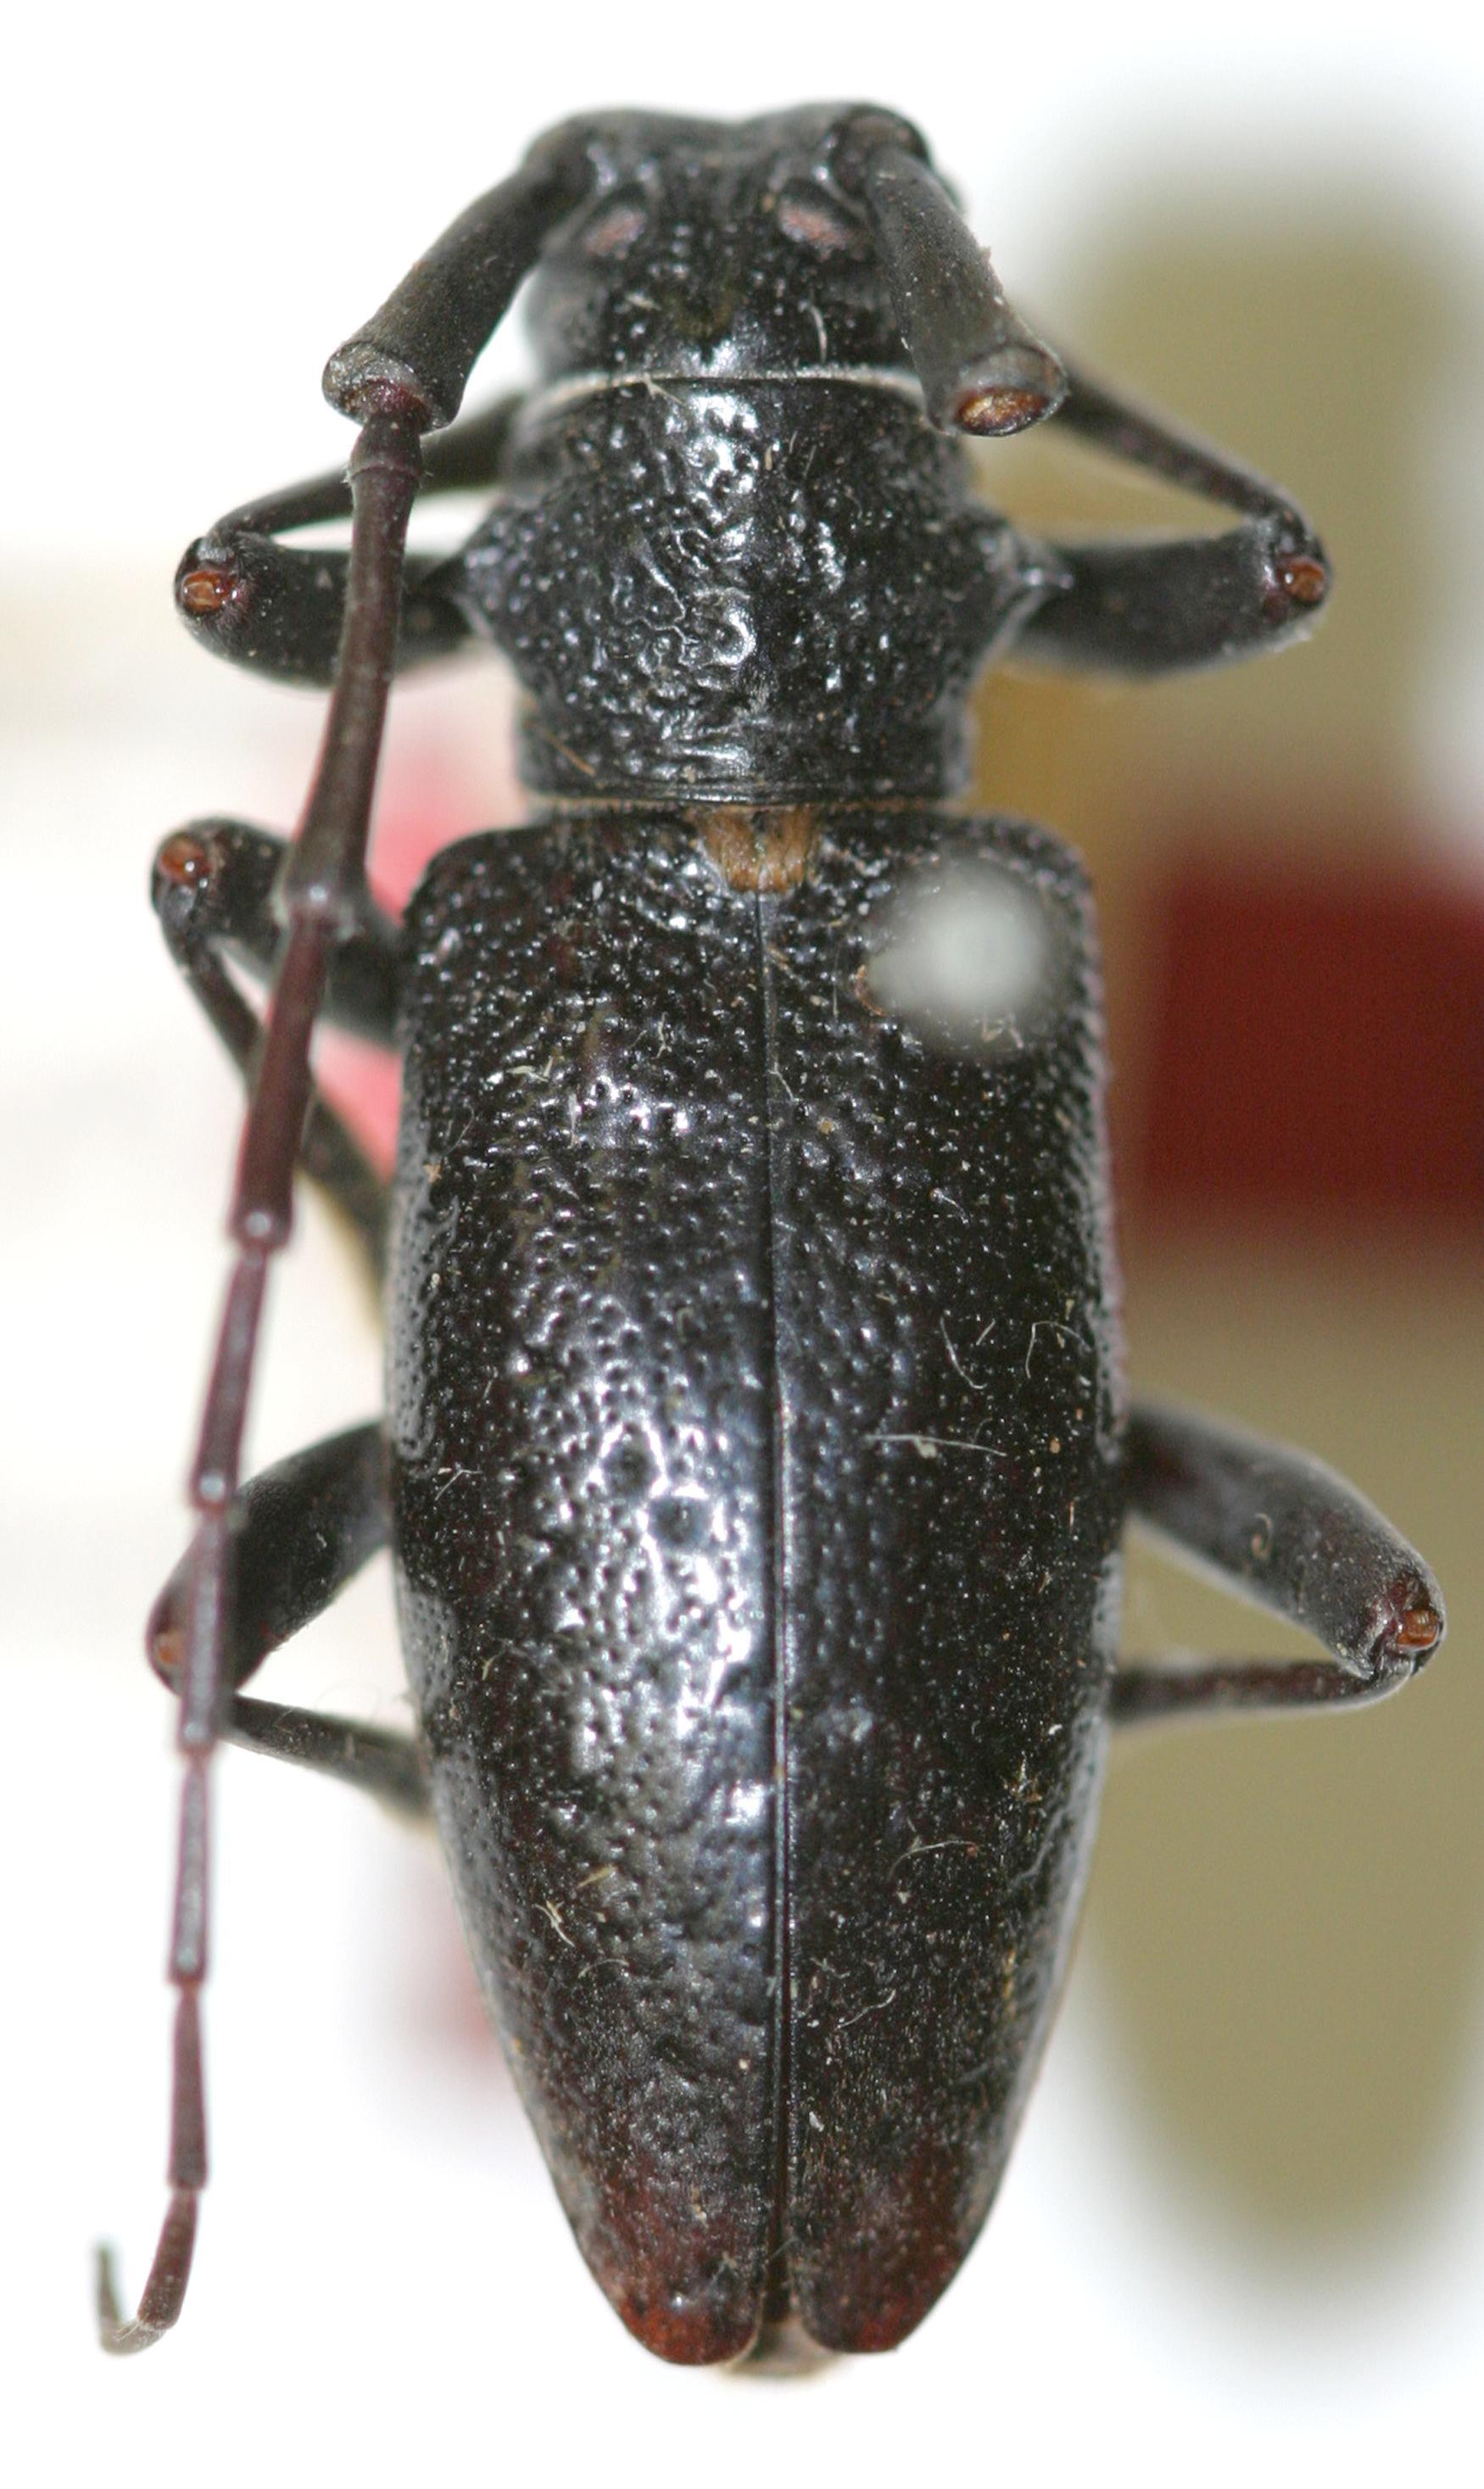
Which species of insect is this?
Parahepomidion fossulatum (also Hepomidion fossulatum)
